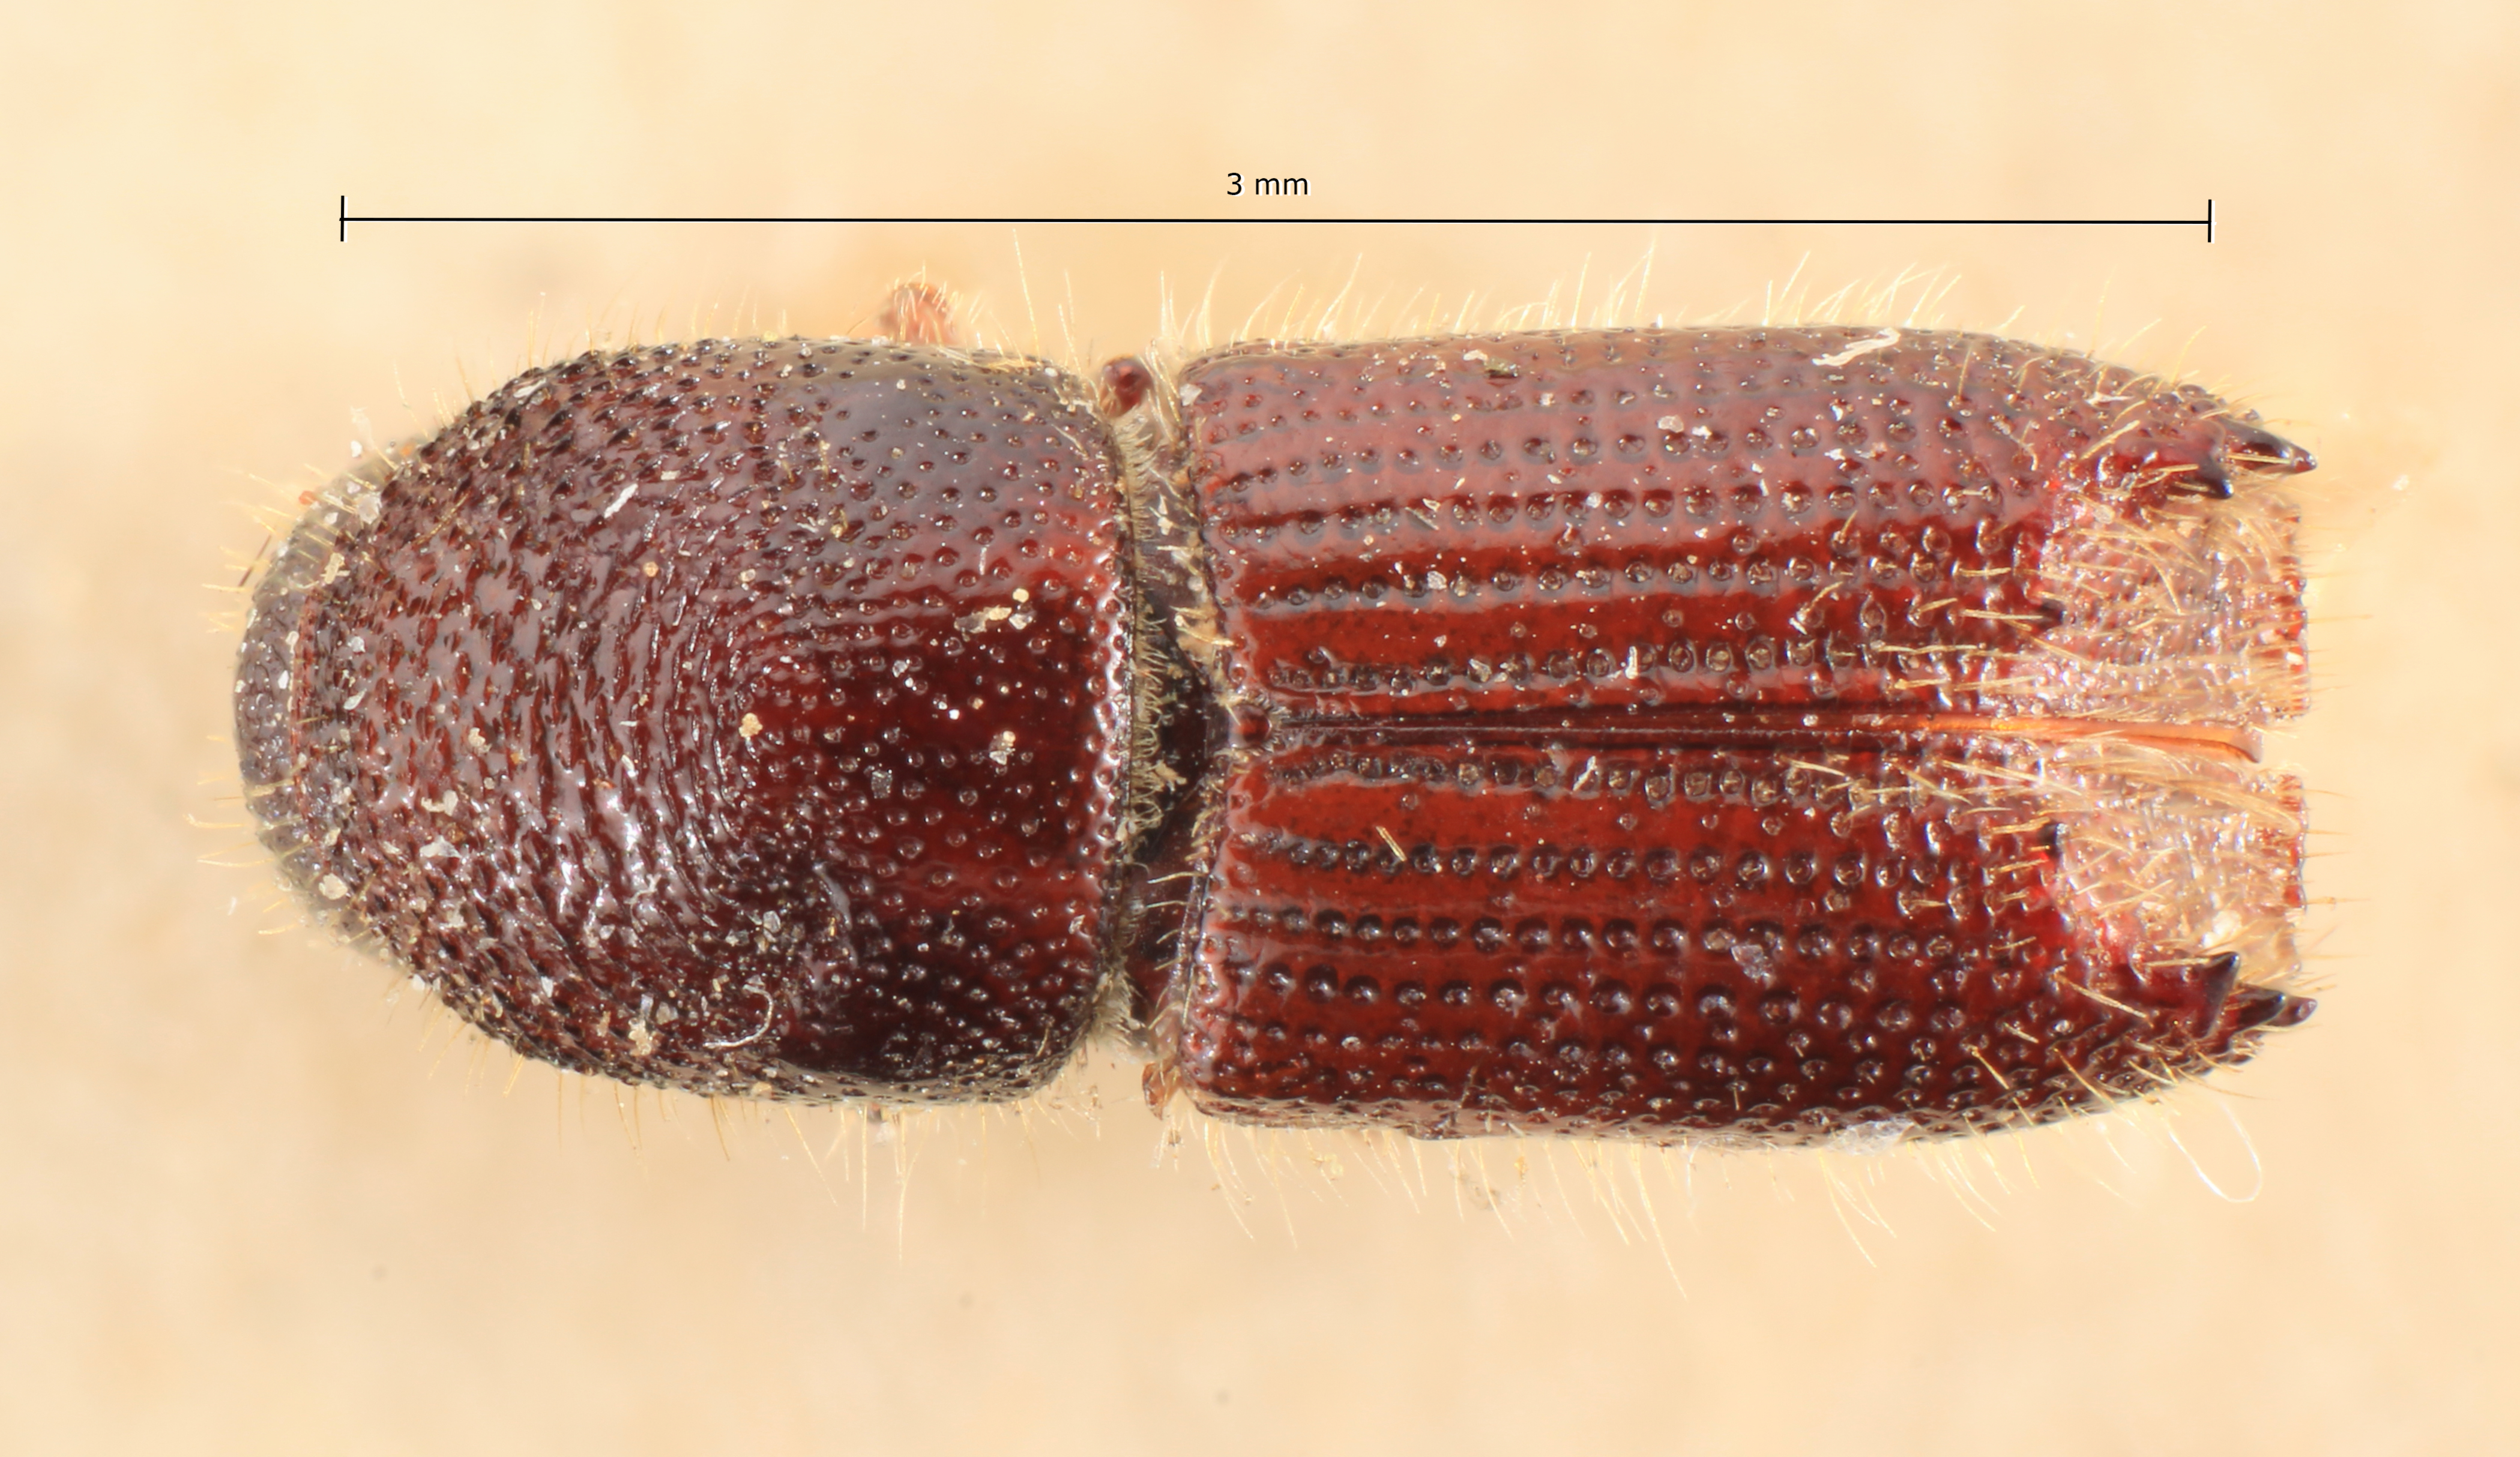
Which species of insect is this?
Ips tridentatus
